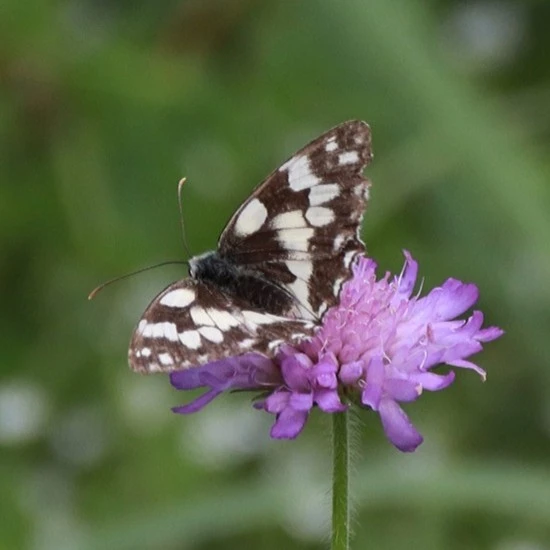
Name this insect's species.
Melanargia galathea
